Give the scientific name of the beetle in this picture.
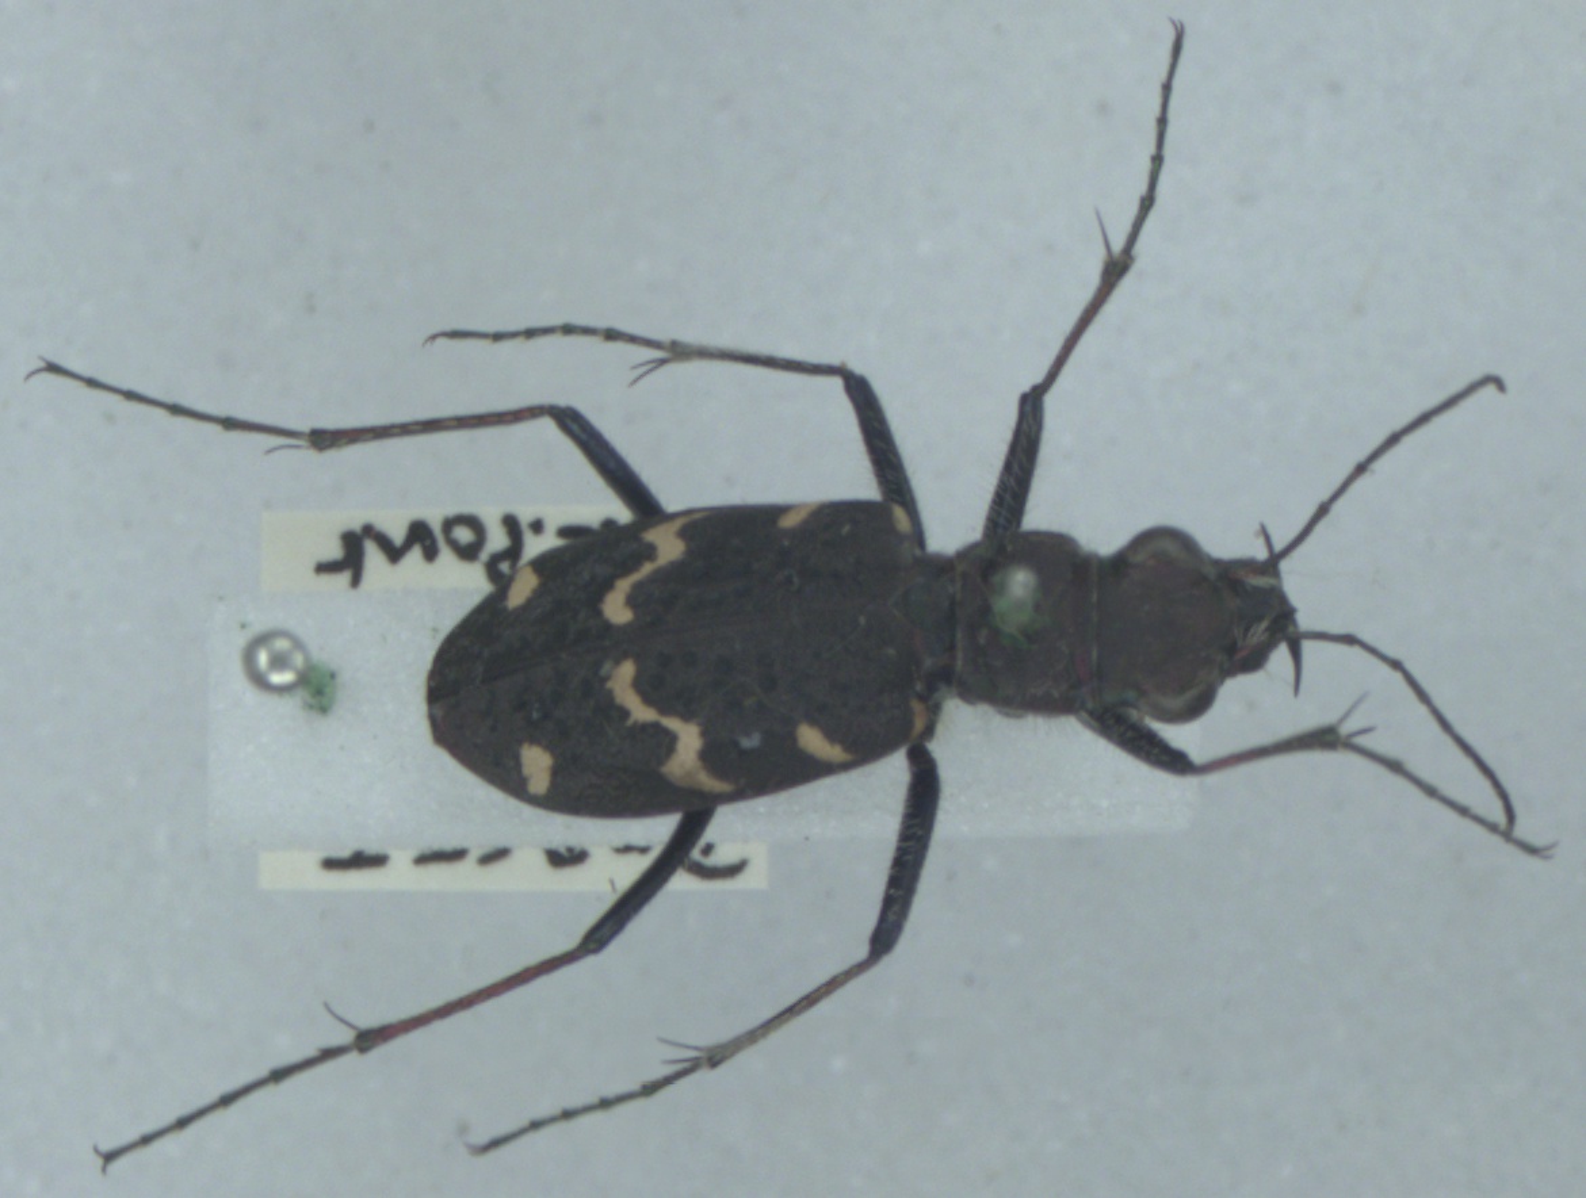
Cicindela sylvatica
